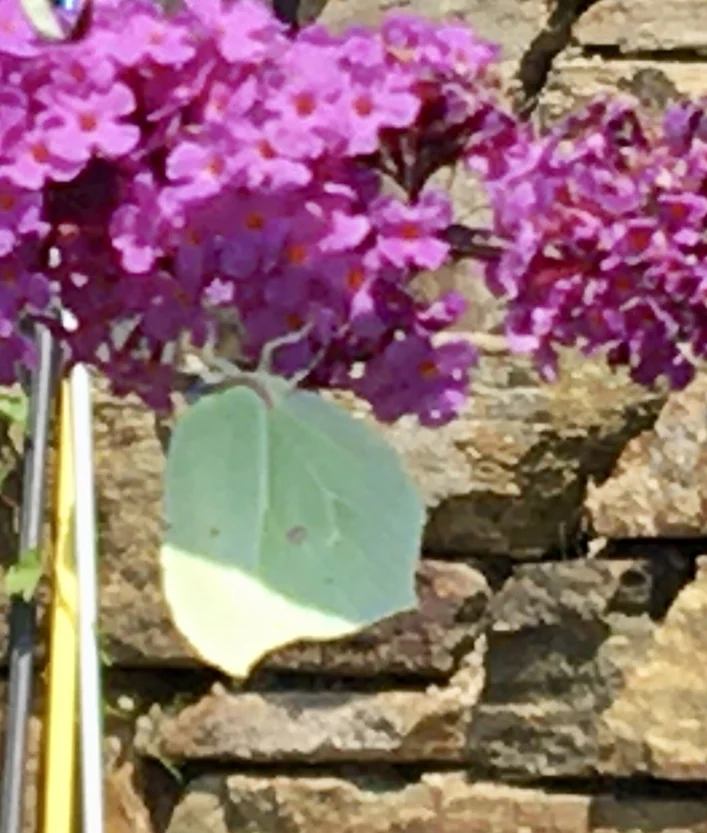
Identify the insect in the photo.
Gonepteryx rhamni
